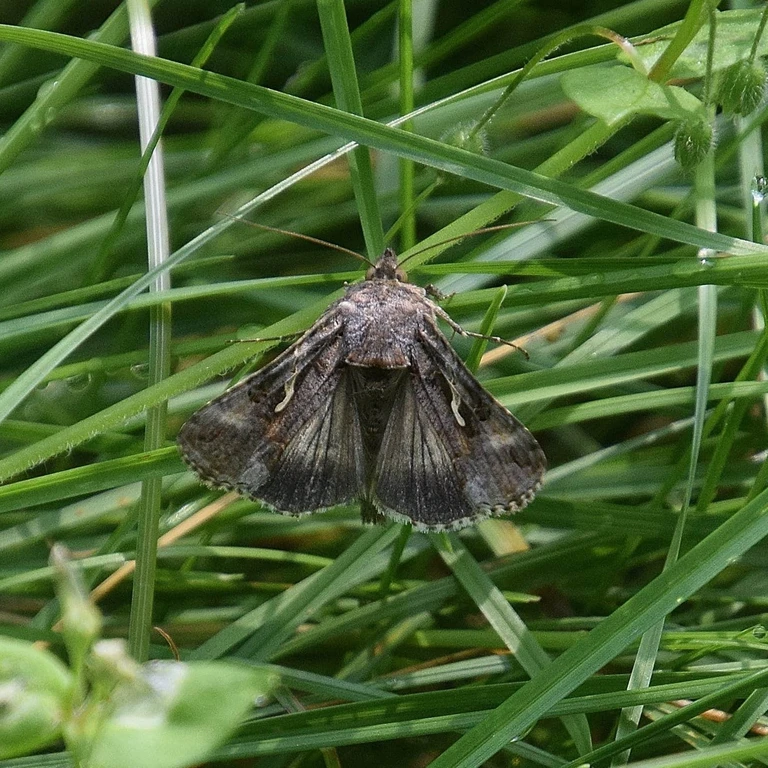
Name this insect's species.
Autographa gamma
